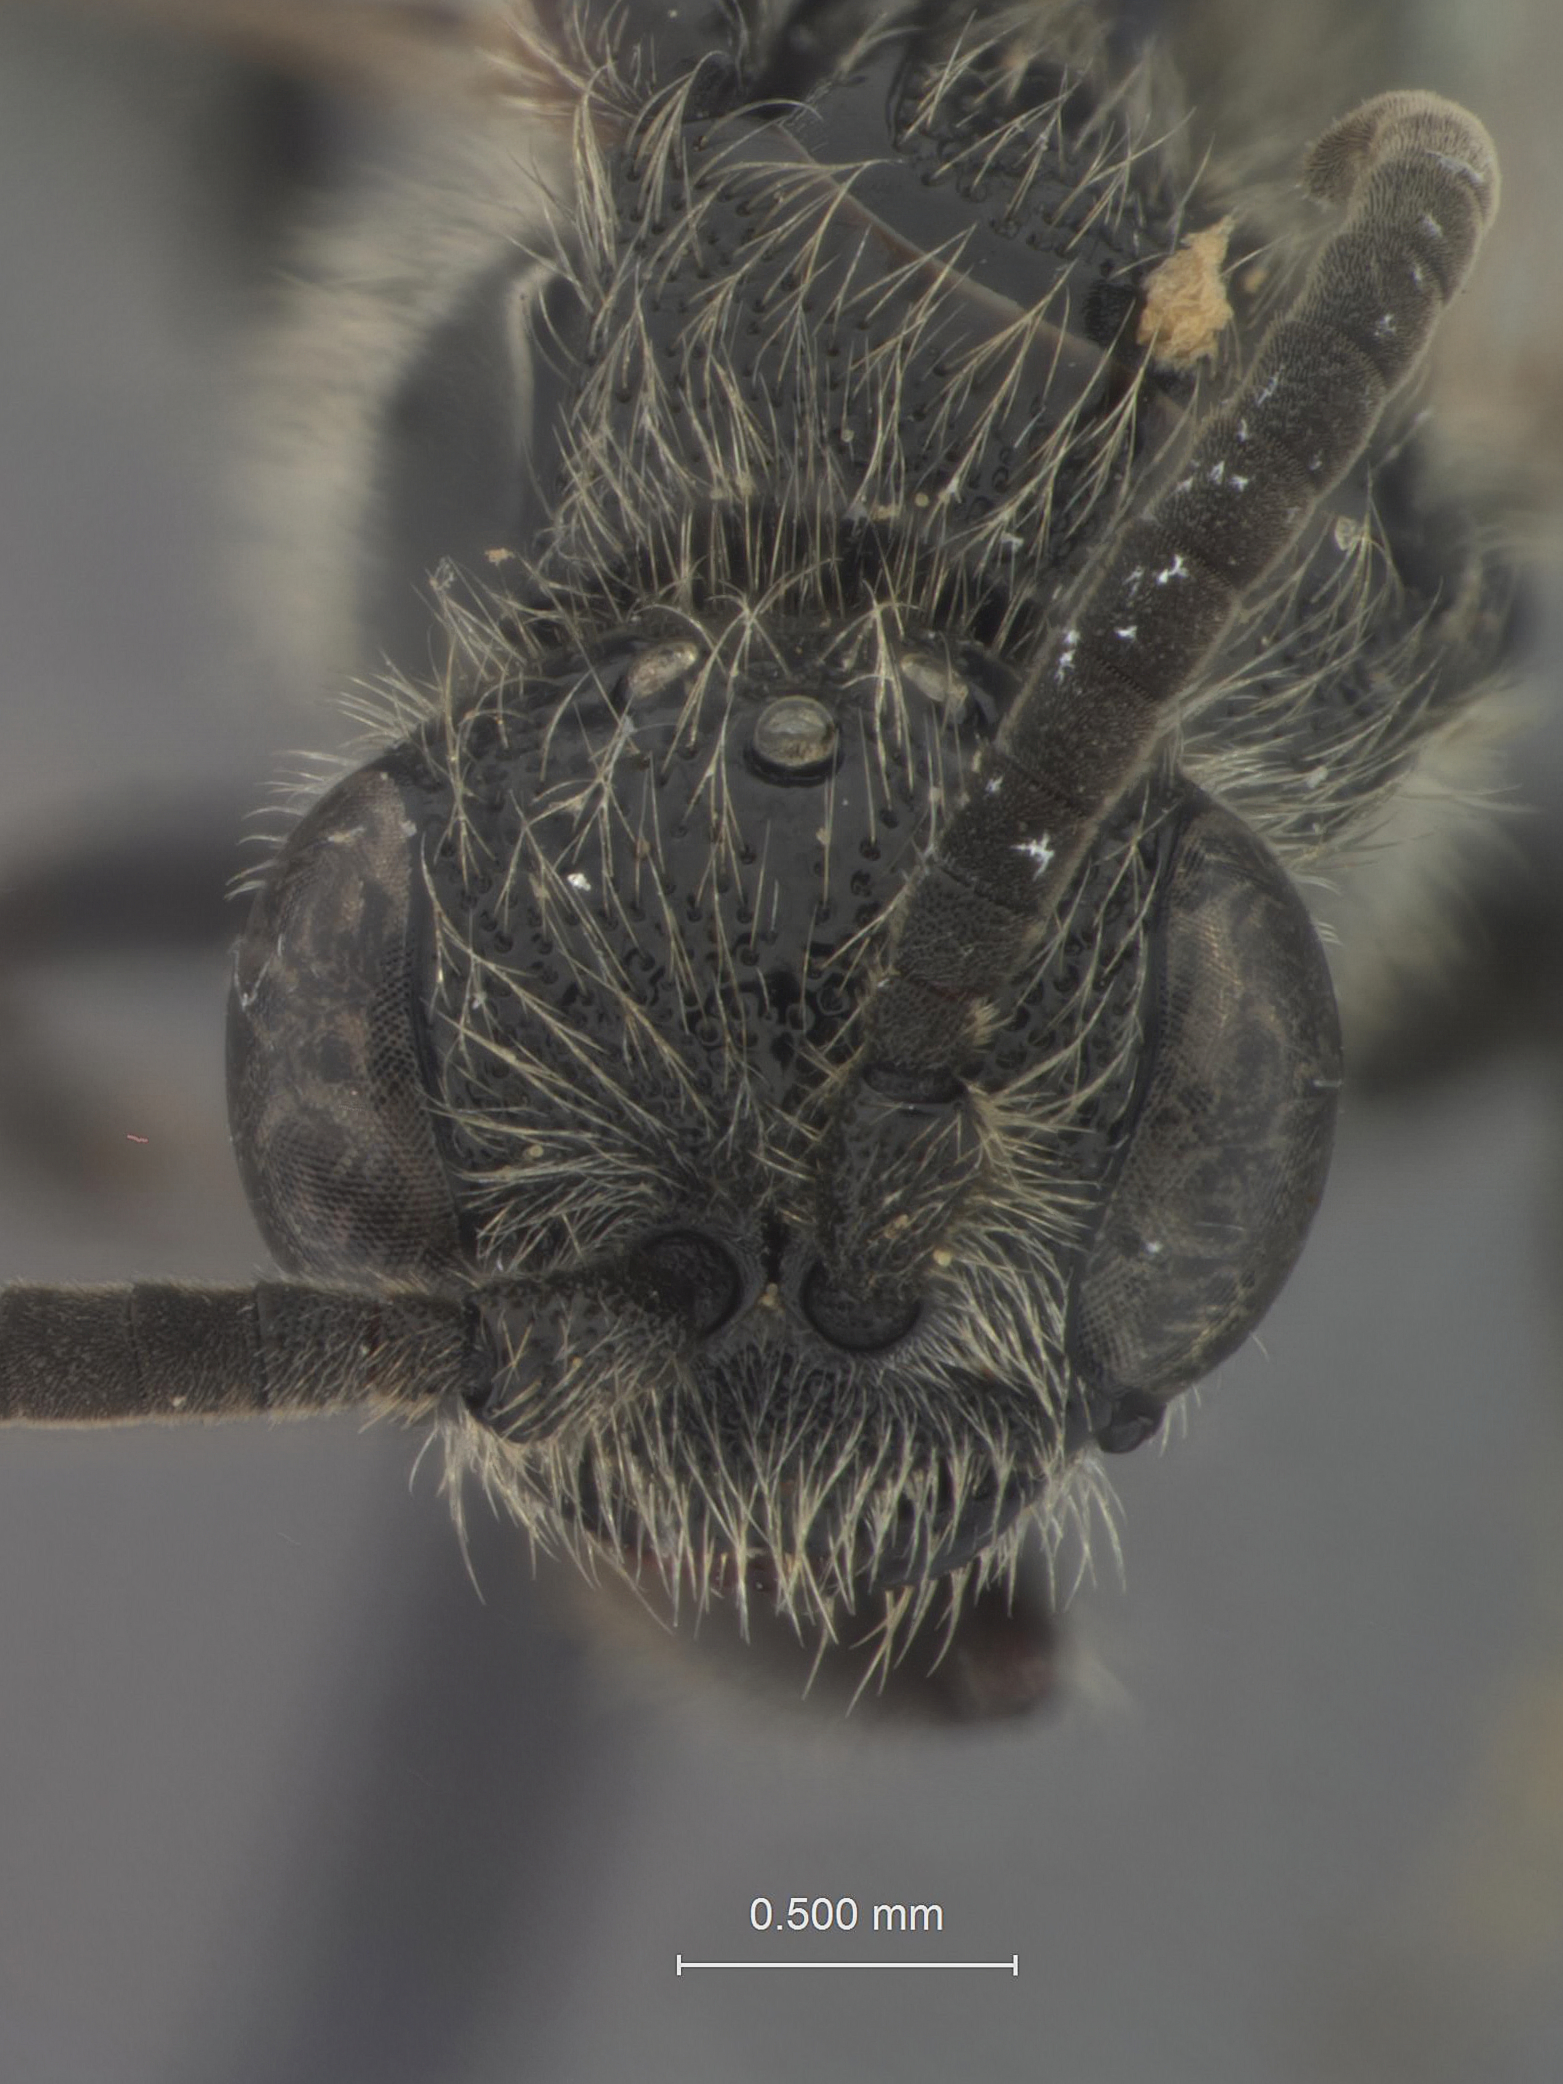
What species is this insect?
Tiphia dreisbachi
